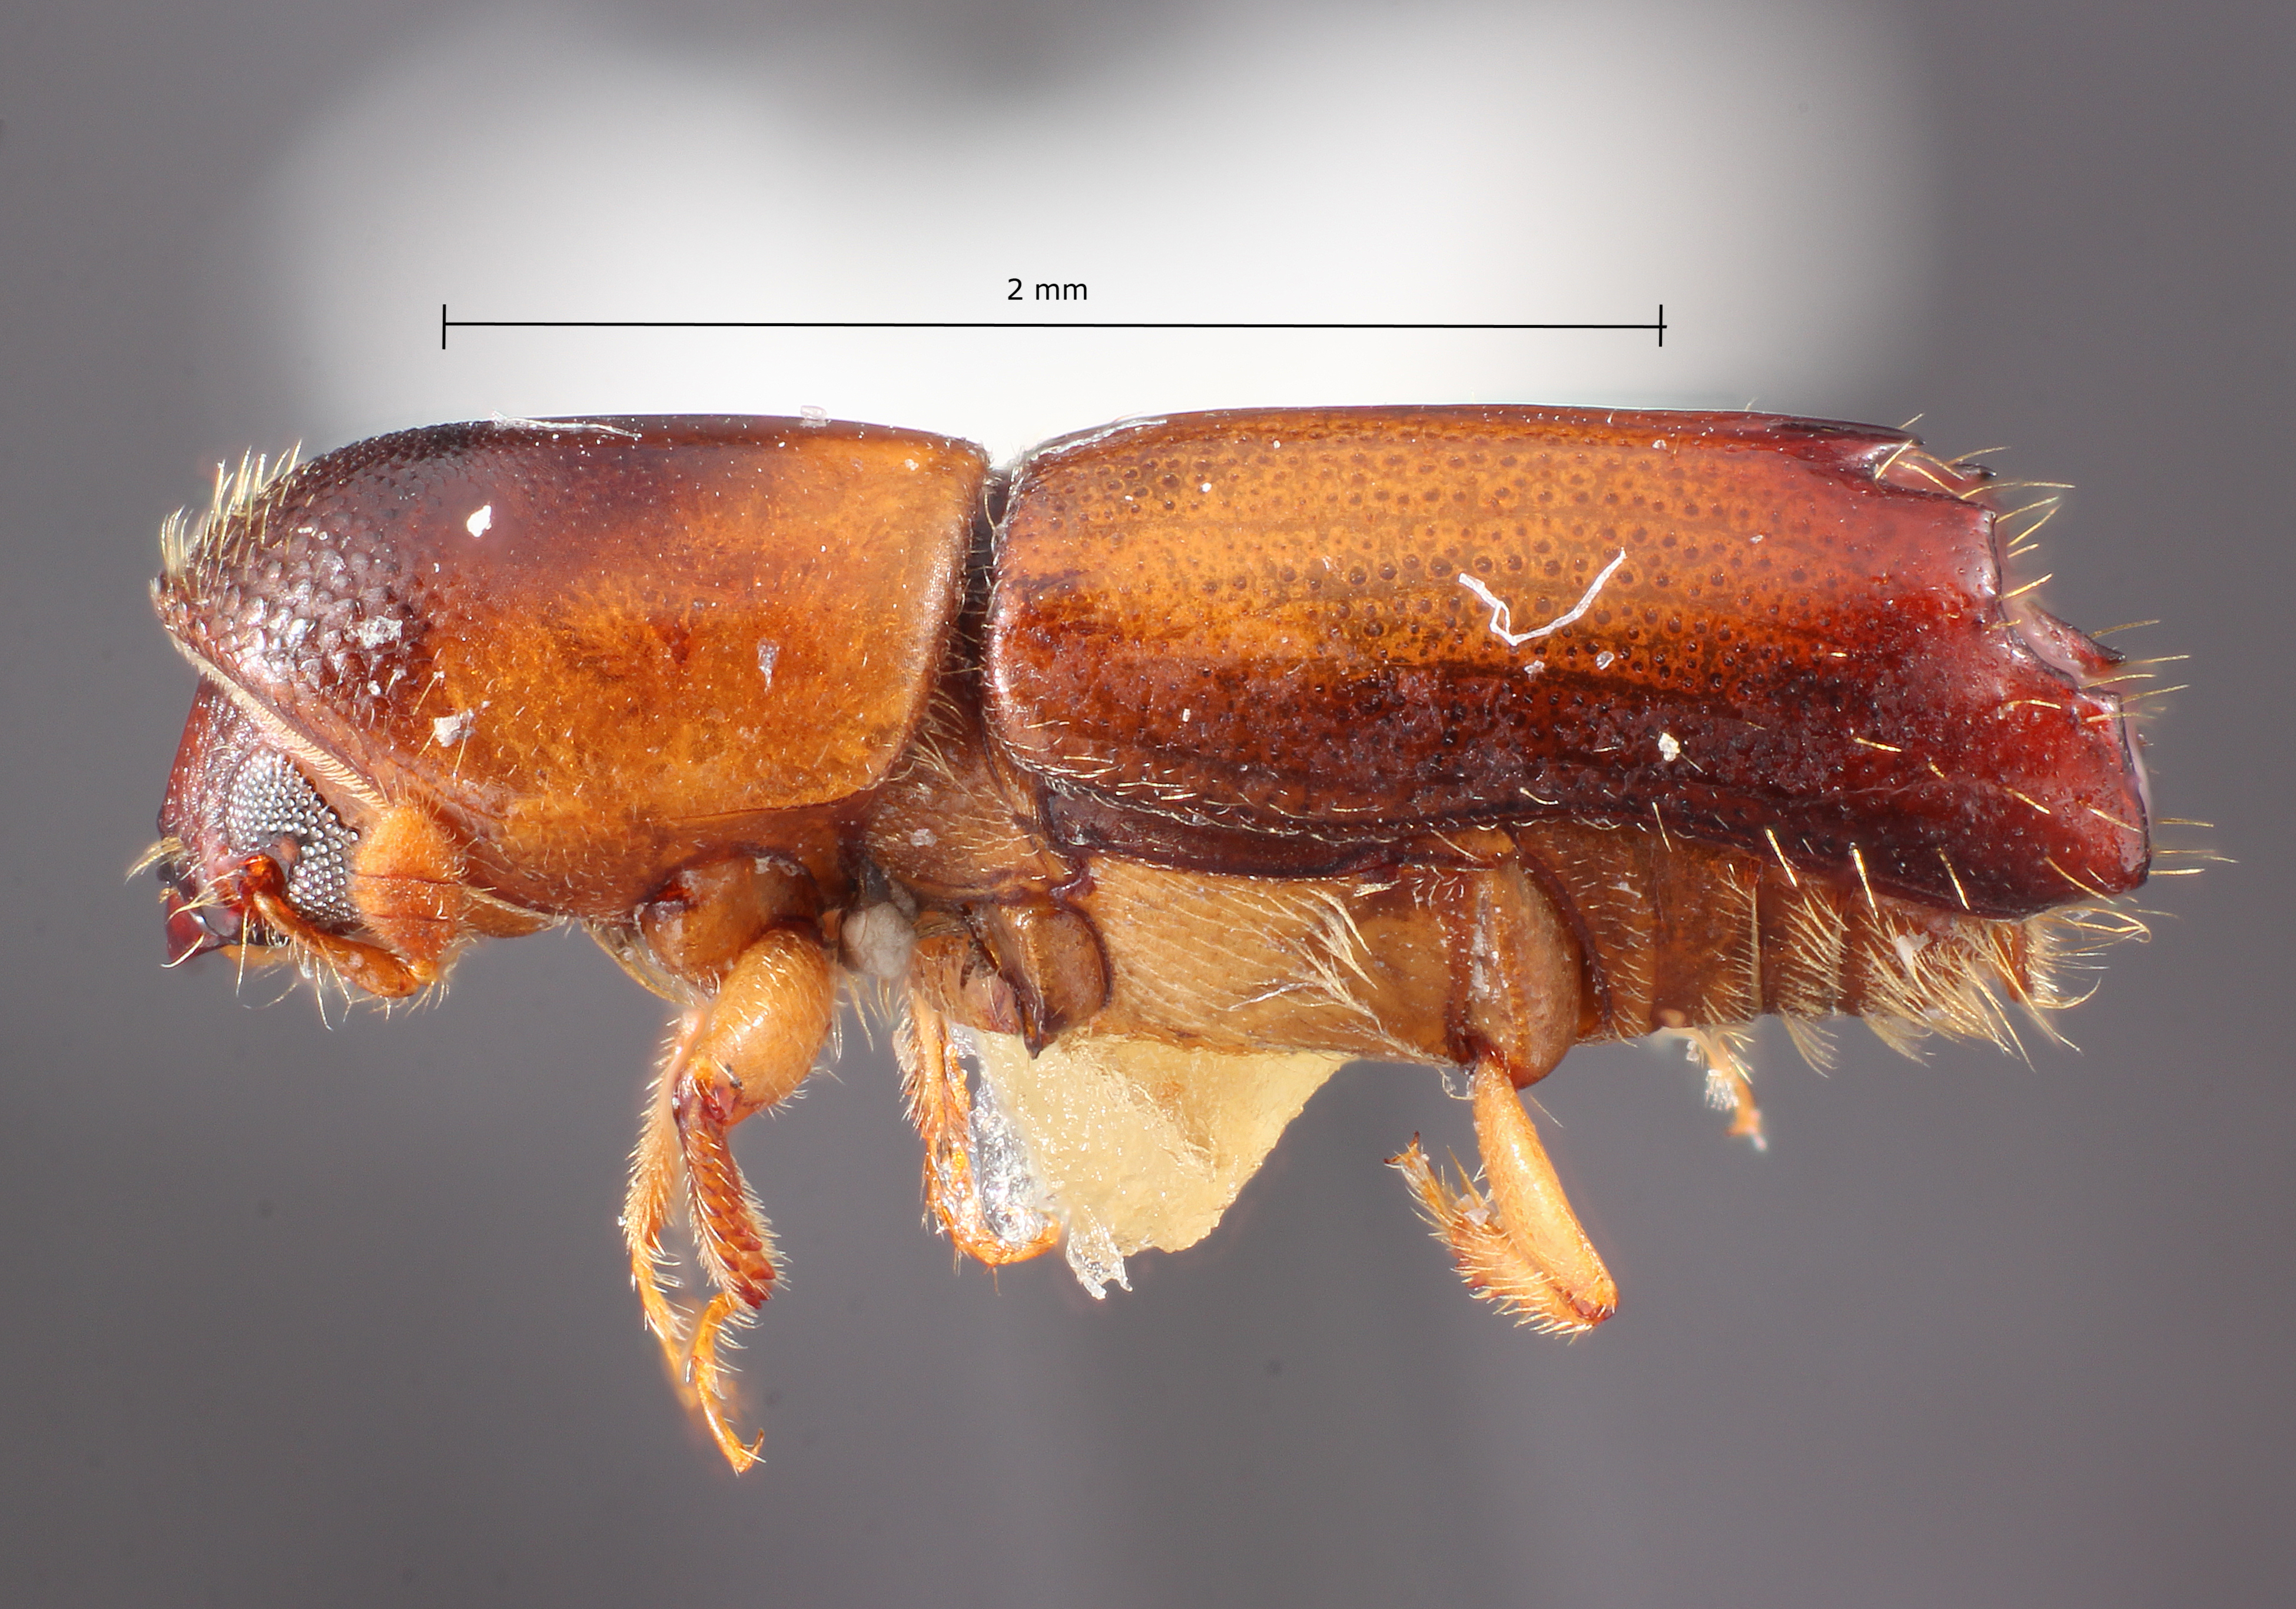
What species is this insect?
Monarthrum lobatum
